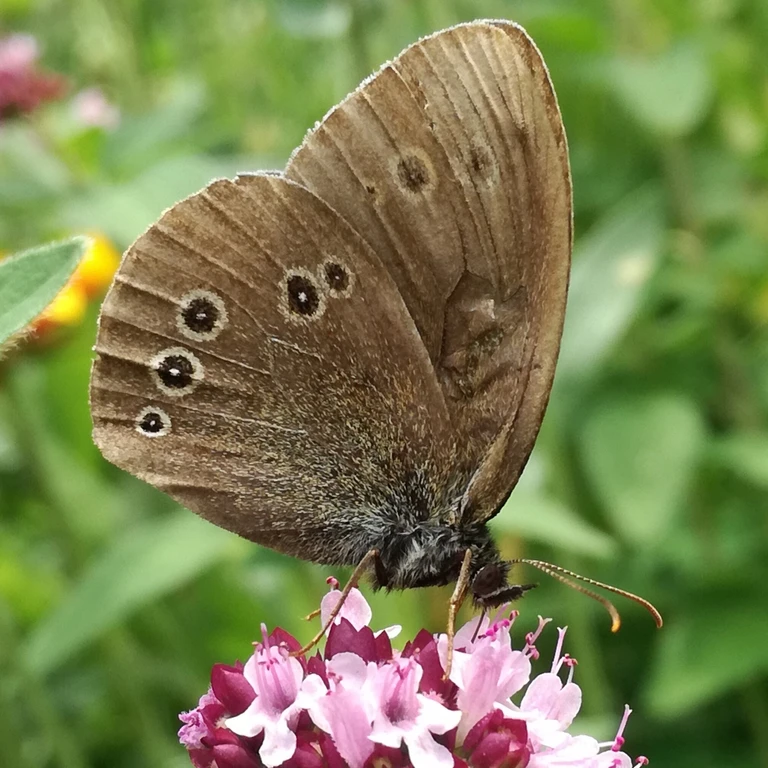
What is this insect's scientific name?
Aphantopus hyperantus
